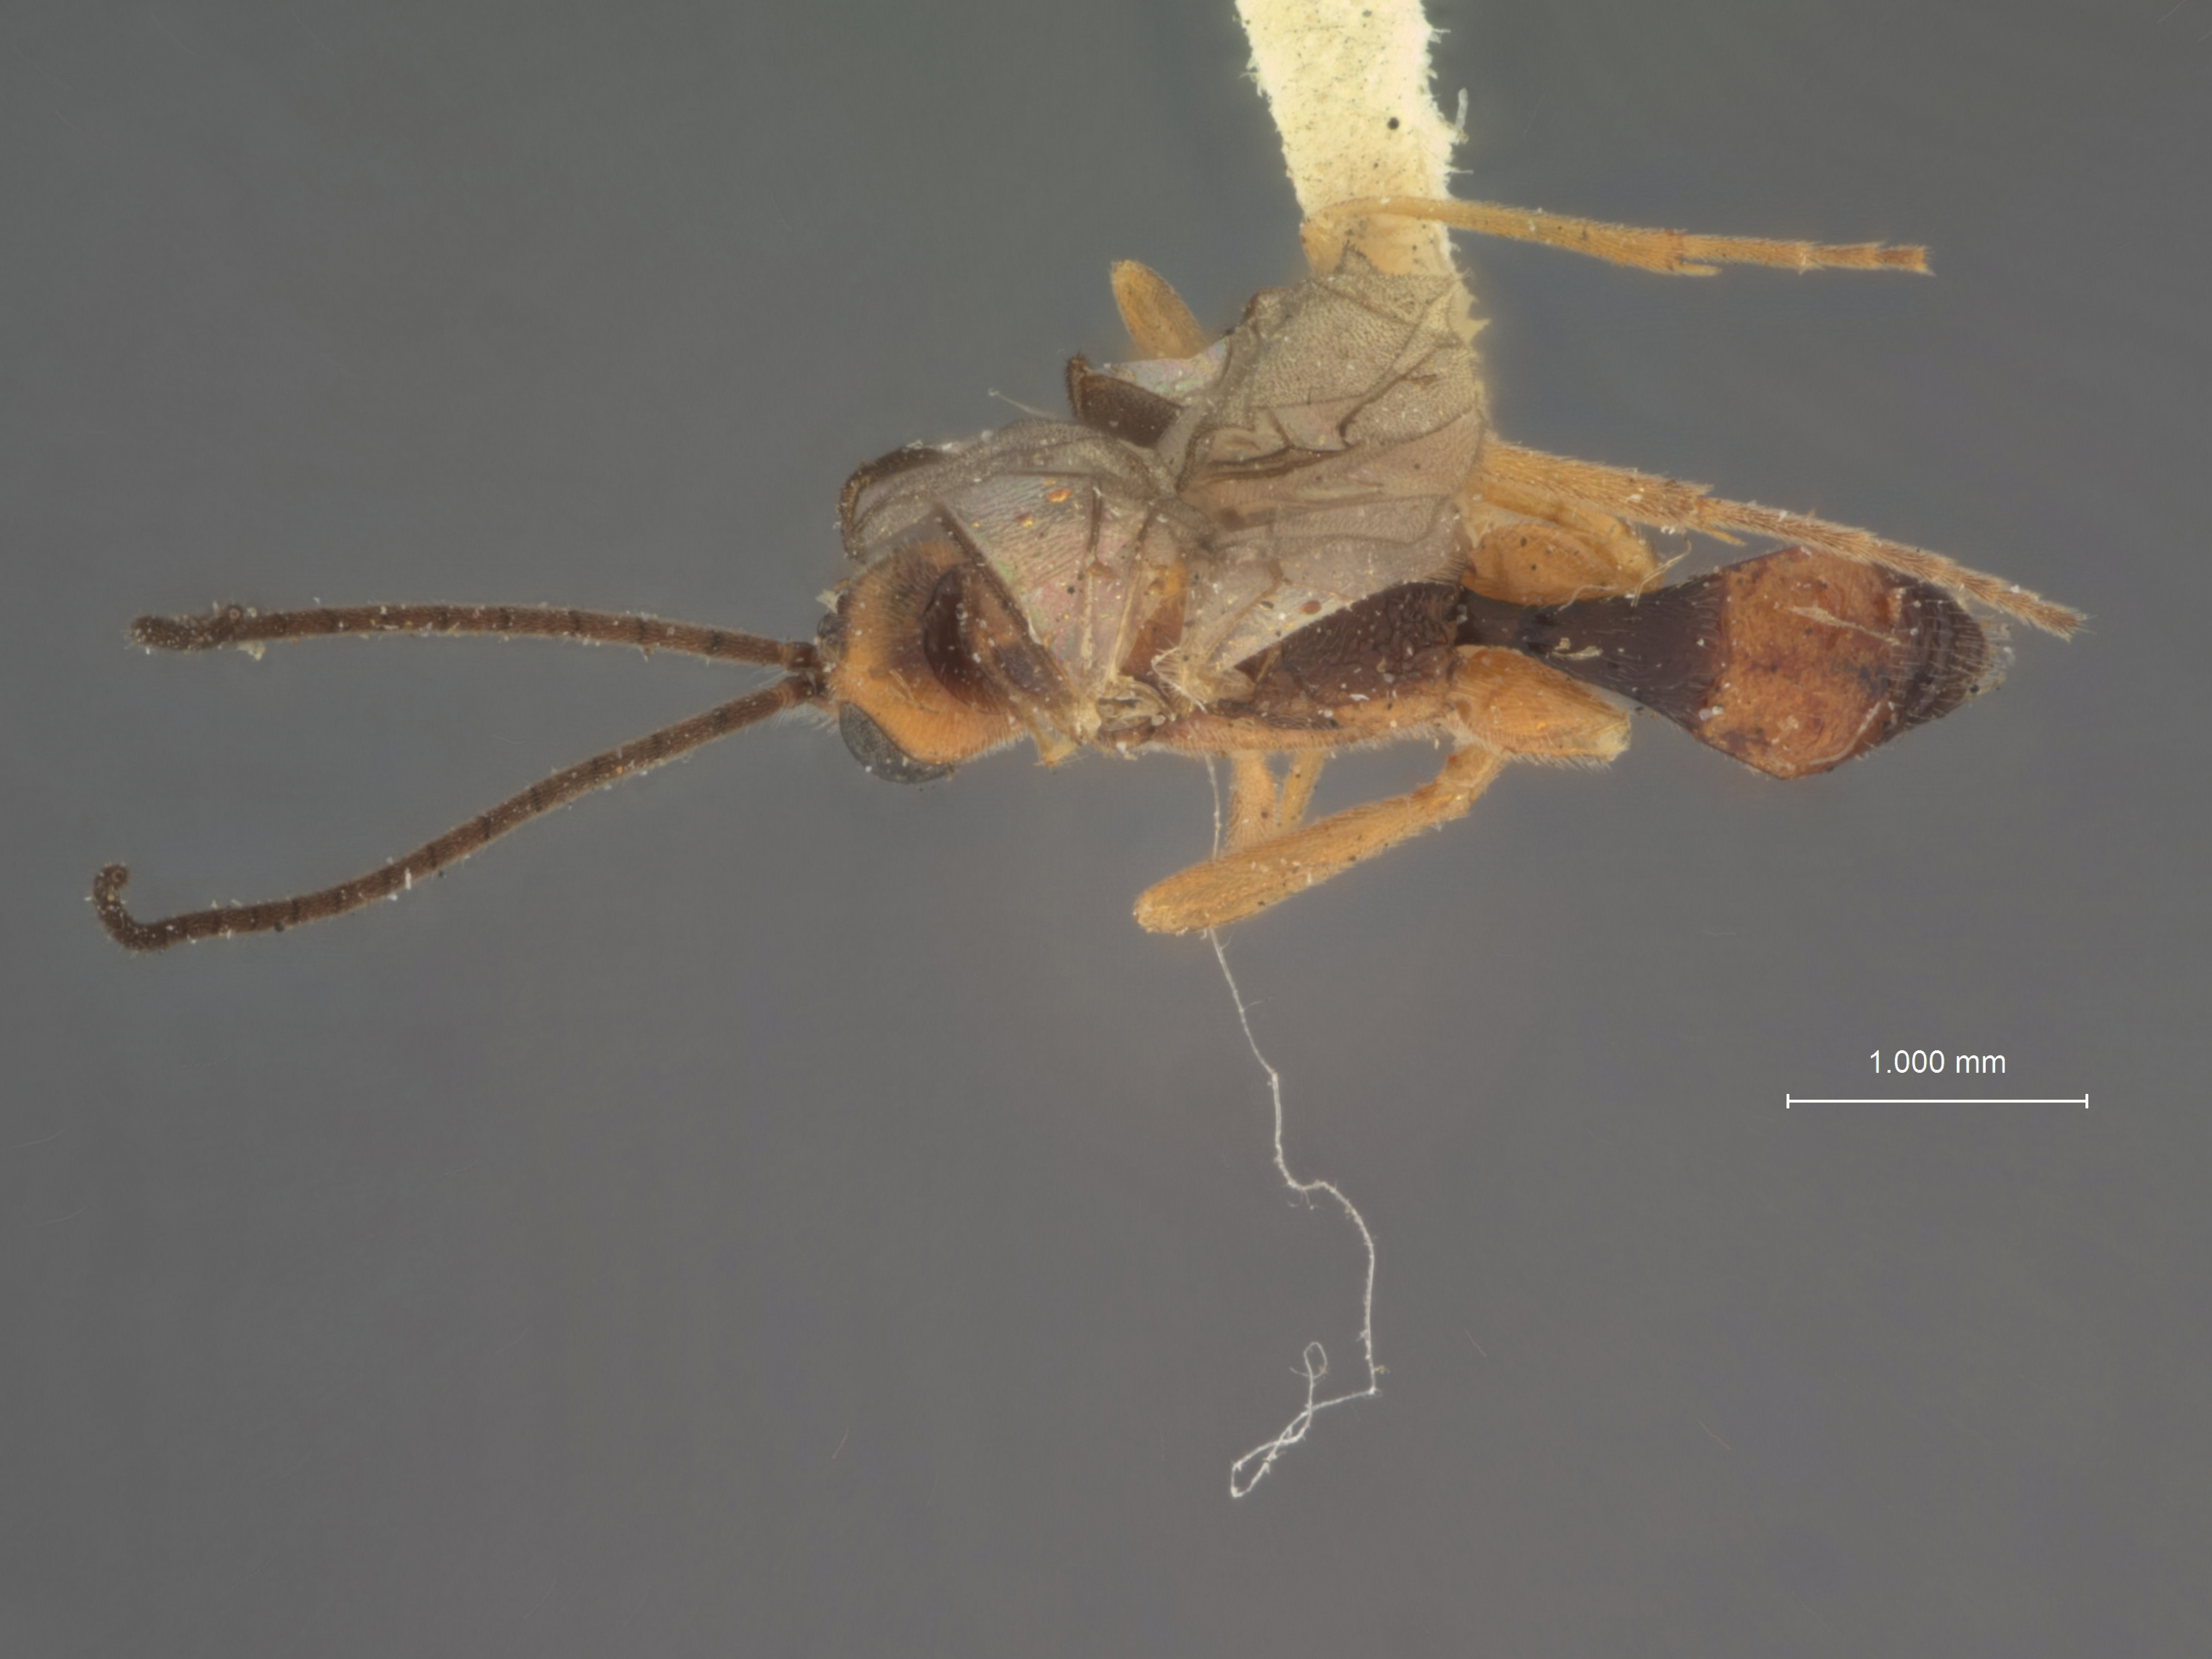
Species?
Meteorus pretiosus
